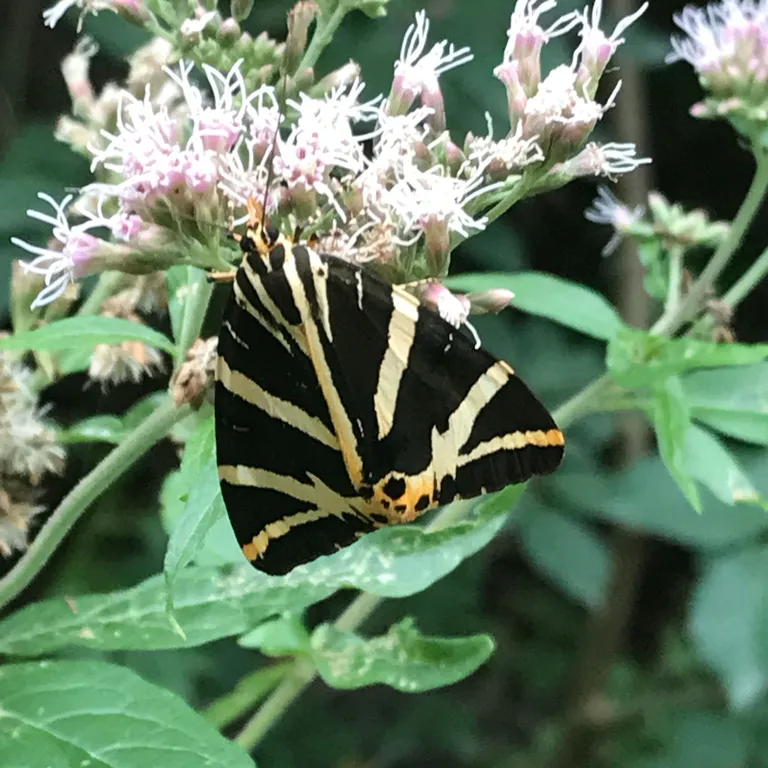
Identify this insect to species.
Euplagia quadripunctaria
